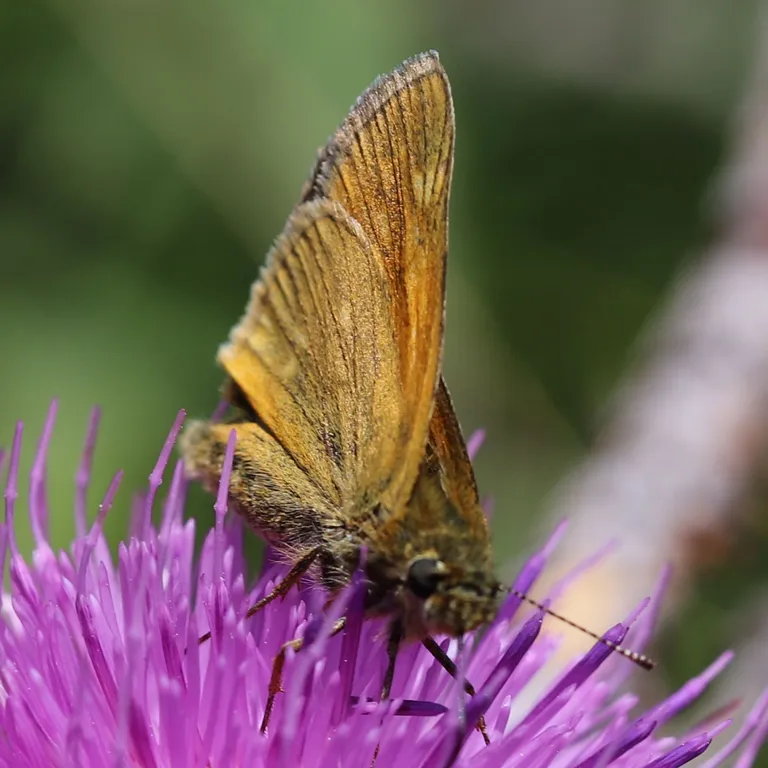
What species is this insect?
Ochlodes sylvanus (also Ochlodes venata)
